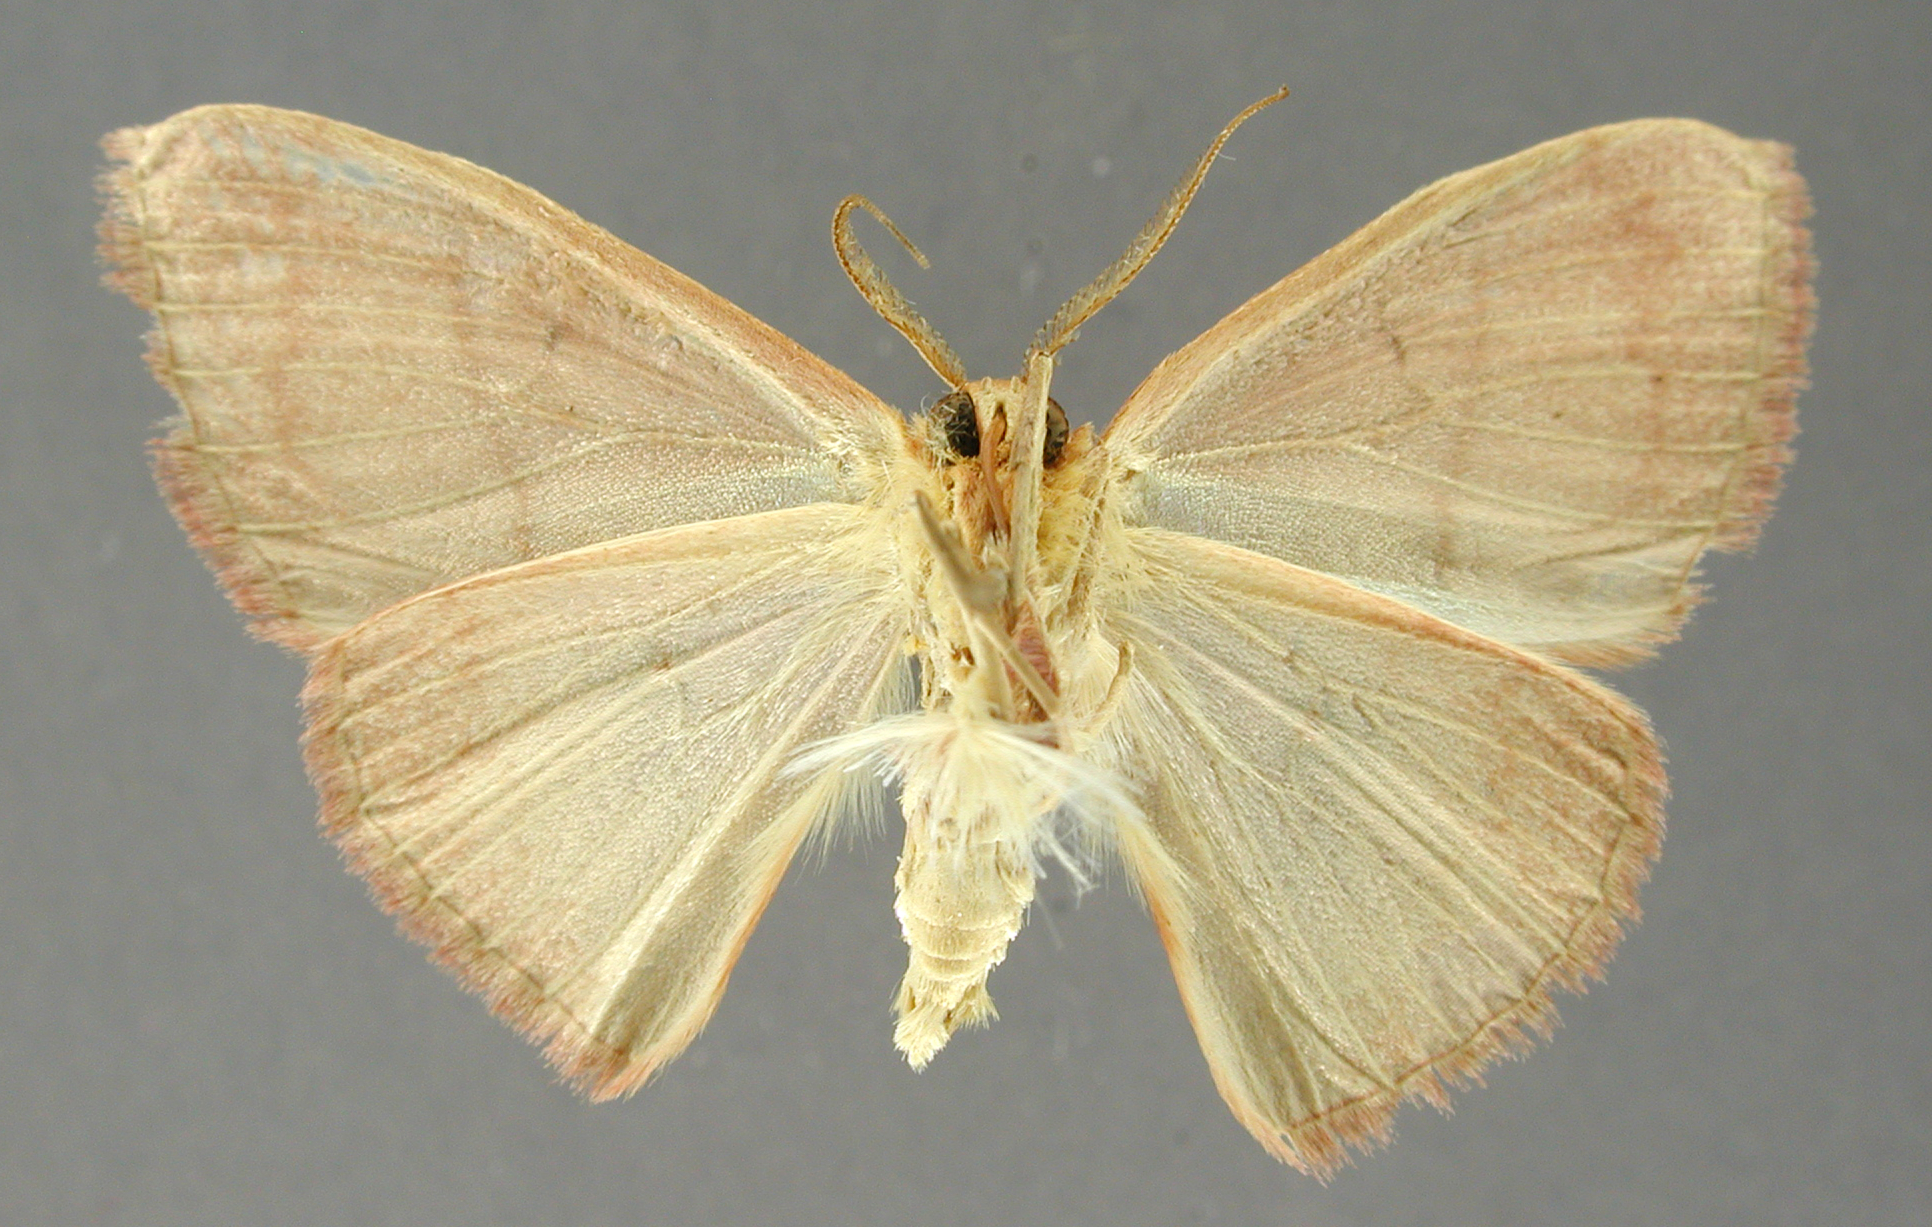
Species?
Ephyra ladrilla
